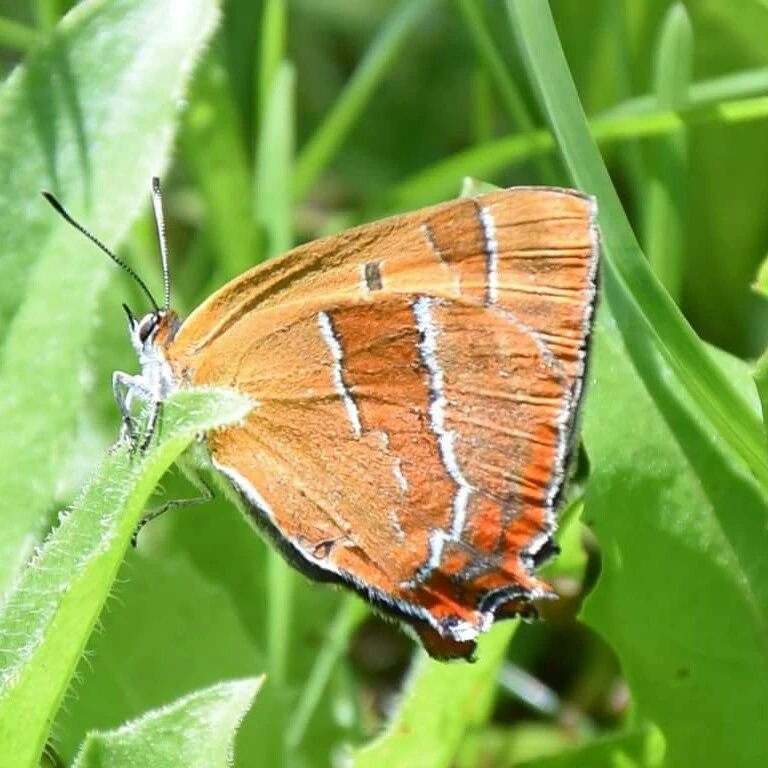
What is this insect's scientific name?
Thecla betulae
